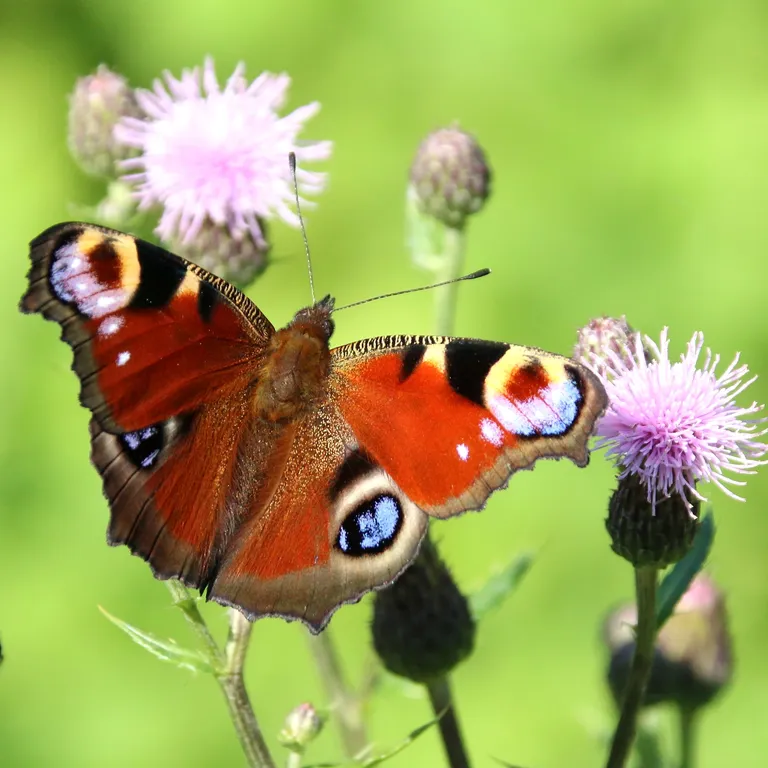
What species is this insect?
Aglais io
